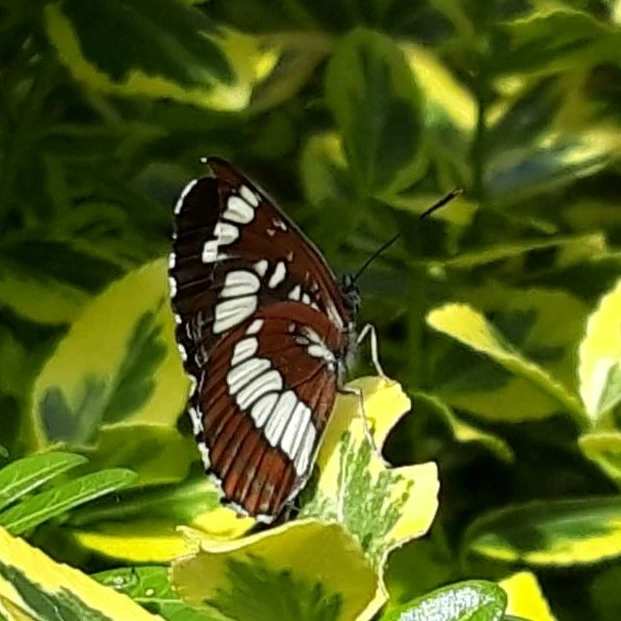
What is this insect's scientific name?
Neptis rivularis
